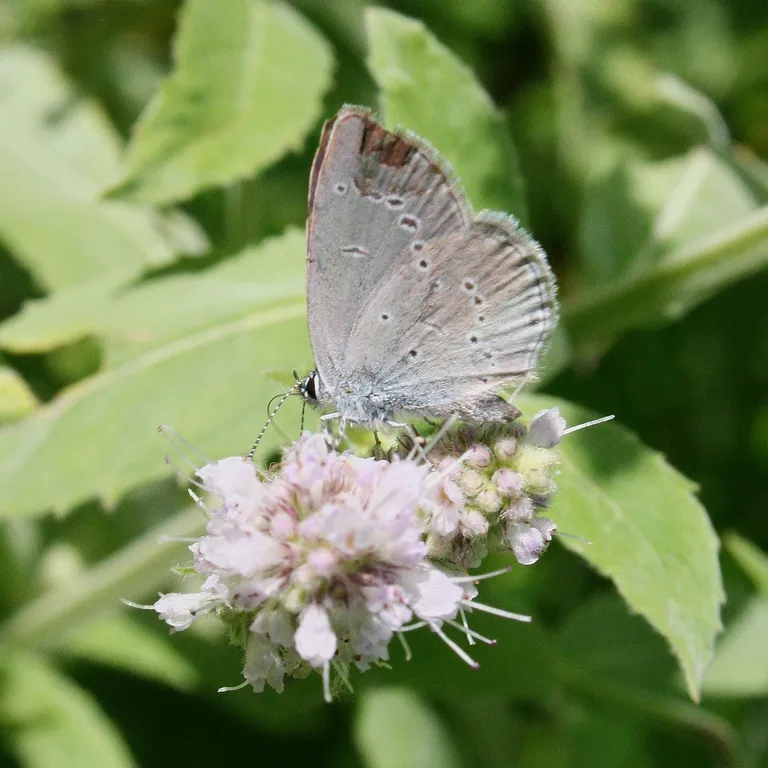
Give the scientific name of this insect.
Cupido minimus
